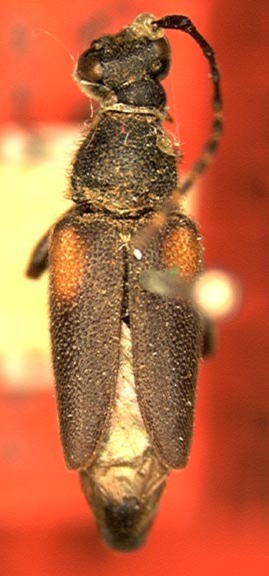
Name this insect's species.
Brachyleptura puella (also Brachyleptura vagans)
